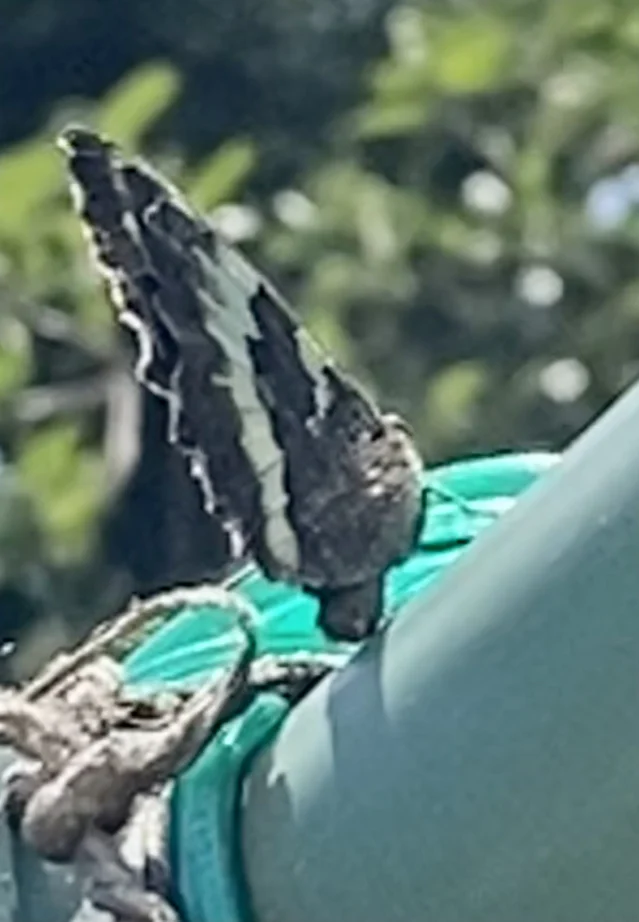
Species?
Brintesia circe
